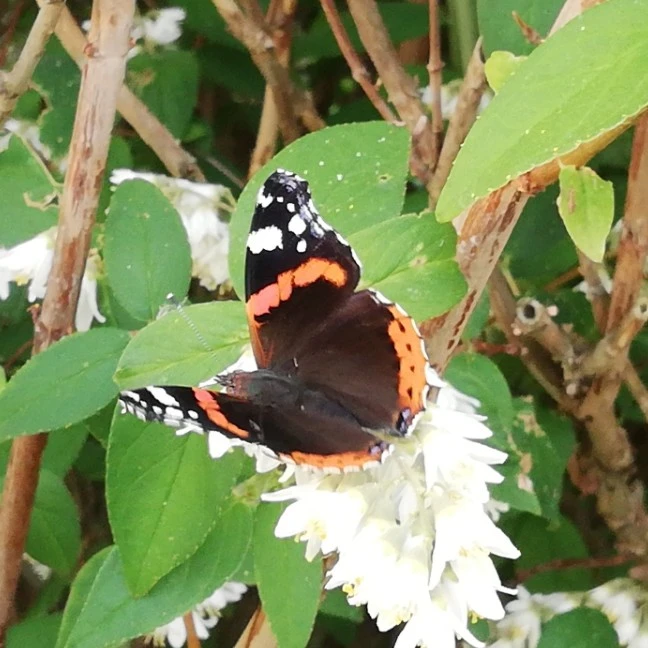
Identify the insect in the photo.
Vanessa atalanta
